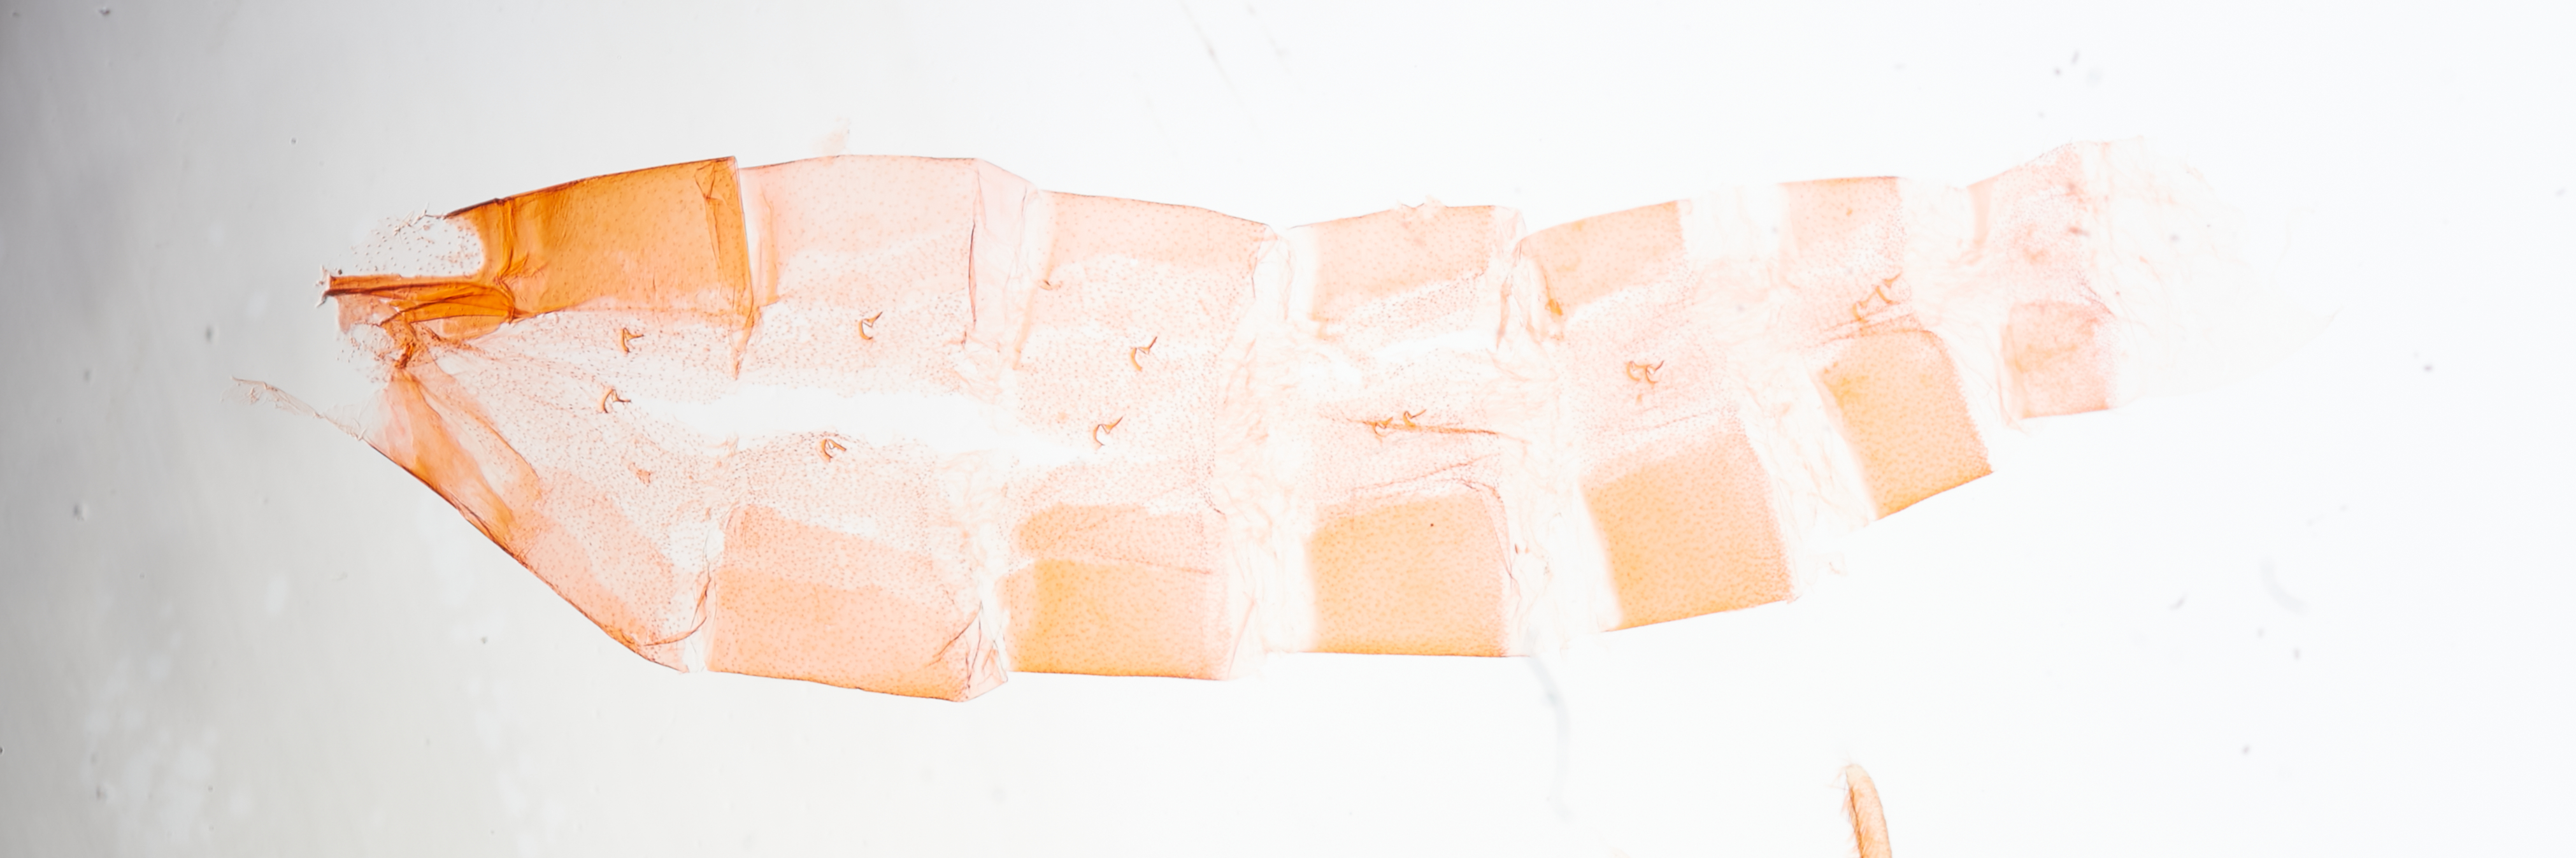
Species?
Doshia miltopeza
